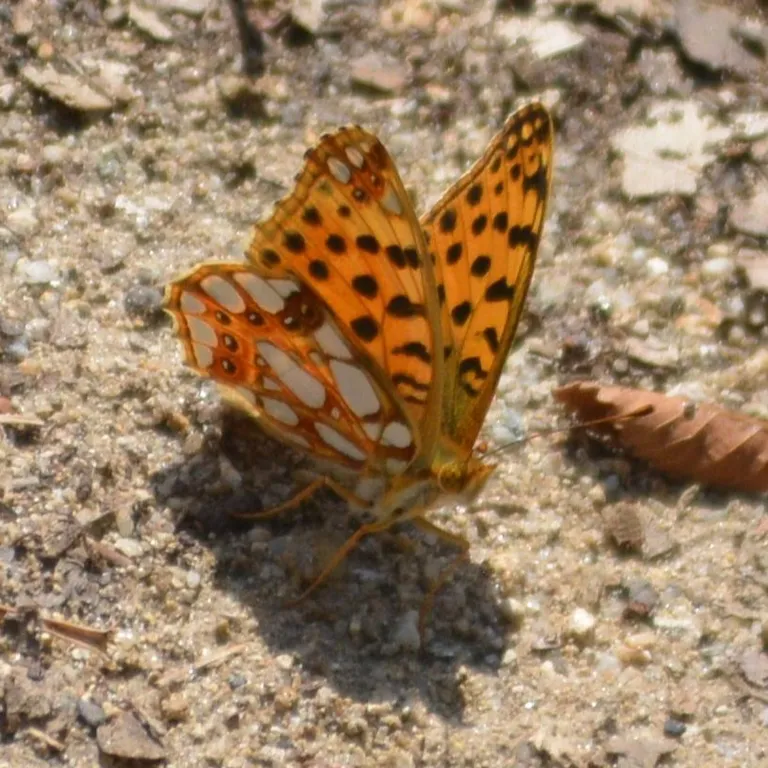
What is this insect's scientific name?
Issoria lathonia
